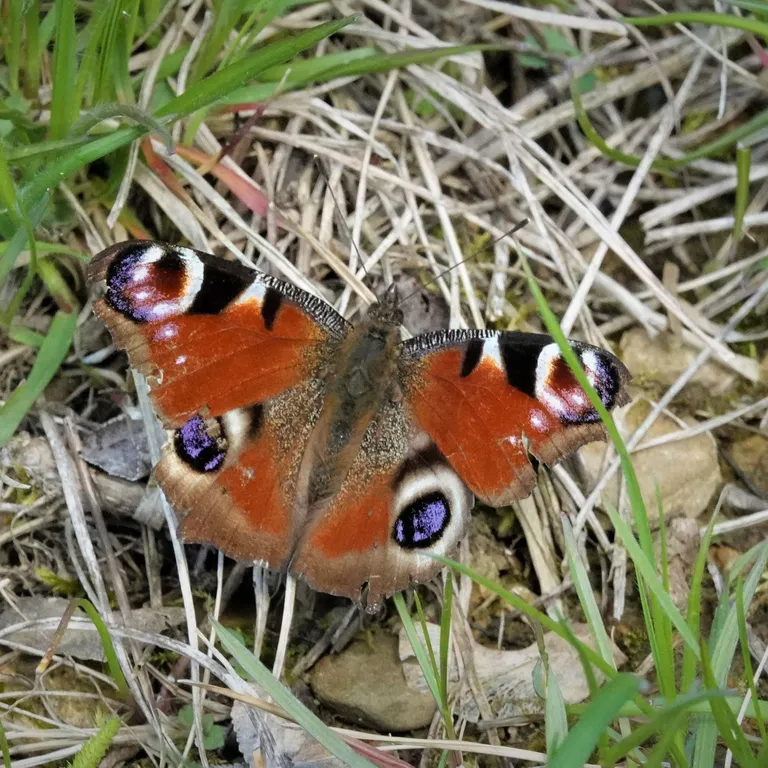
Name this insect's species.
Aglais io
